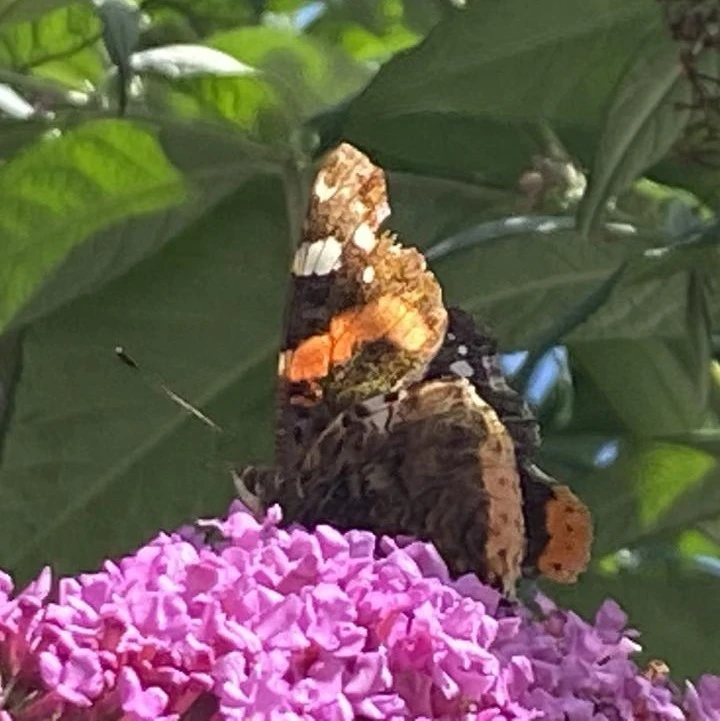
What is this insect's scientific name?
Vanessa atalanta
